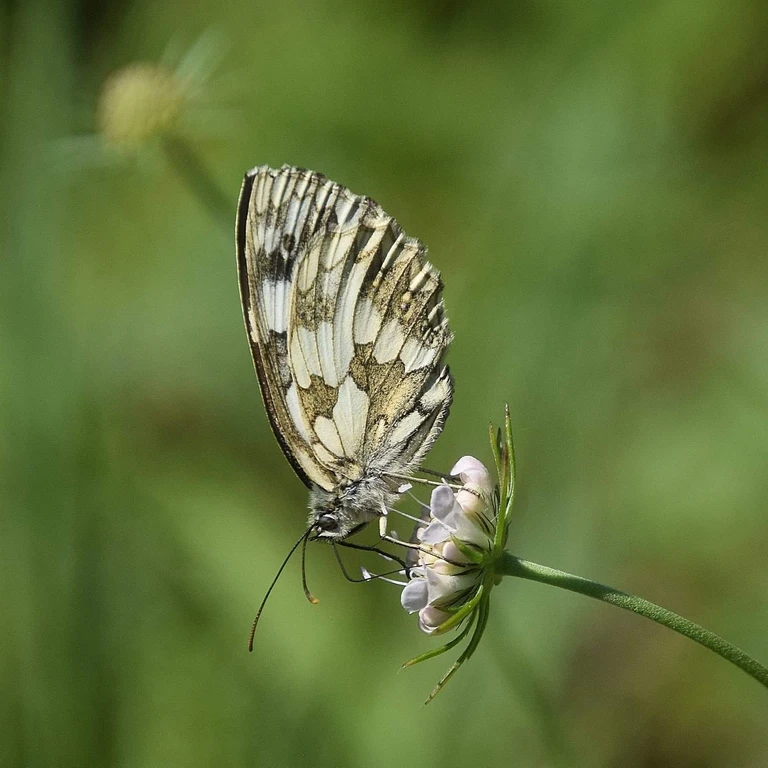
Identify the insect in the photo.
Melanargia galathea
